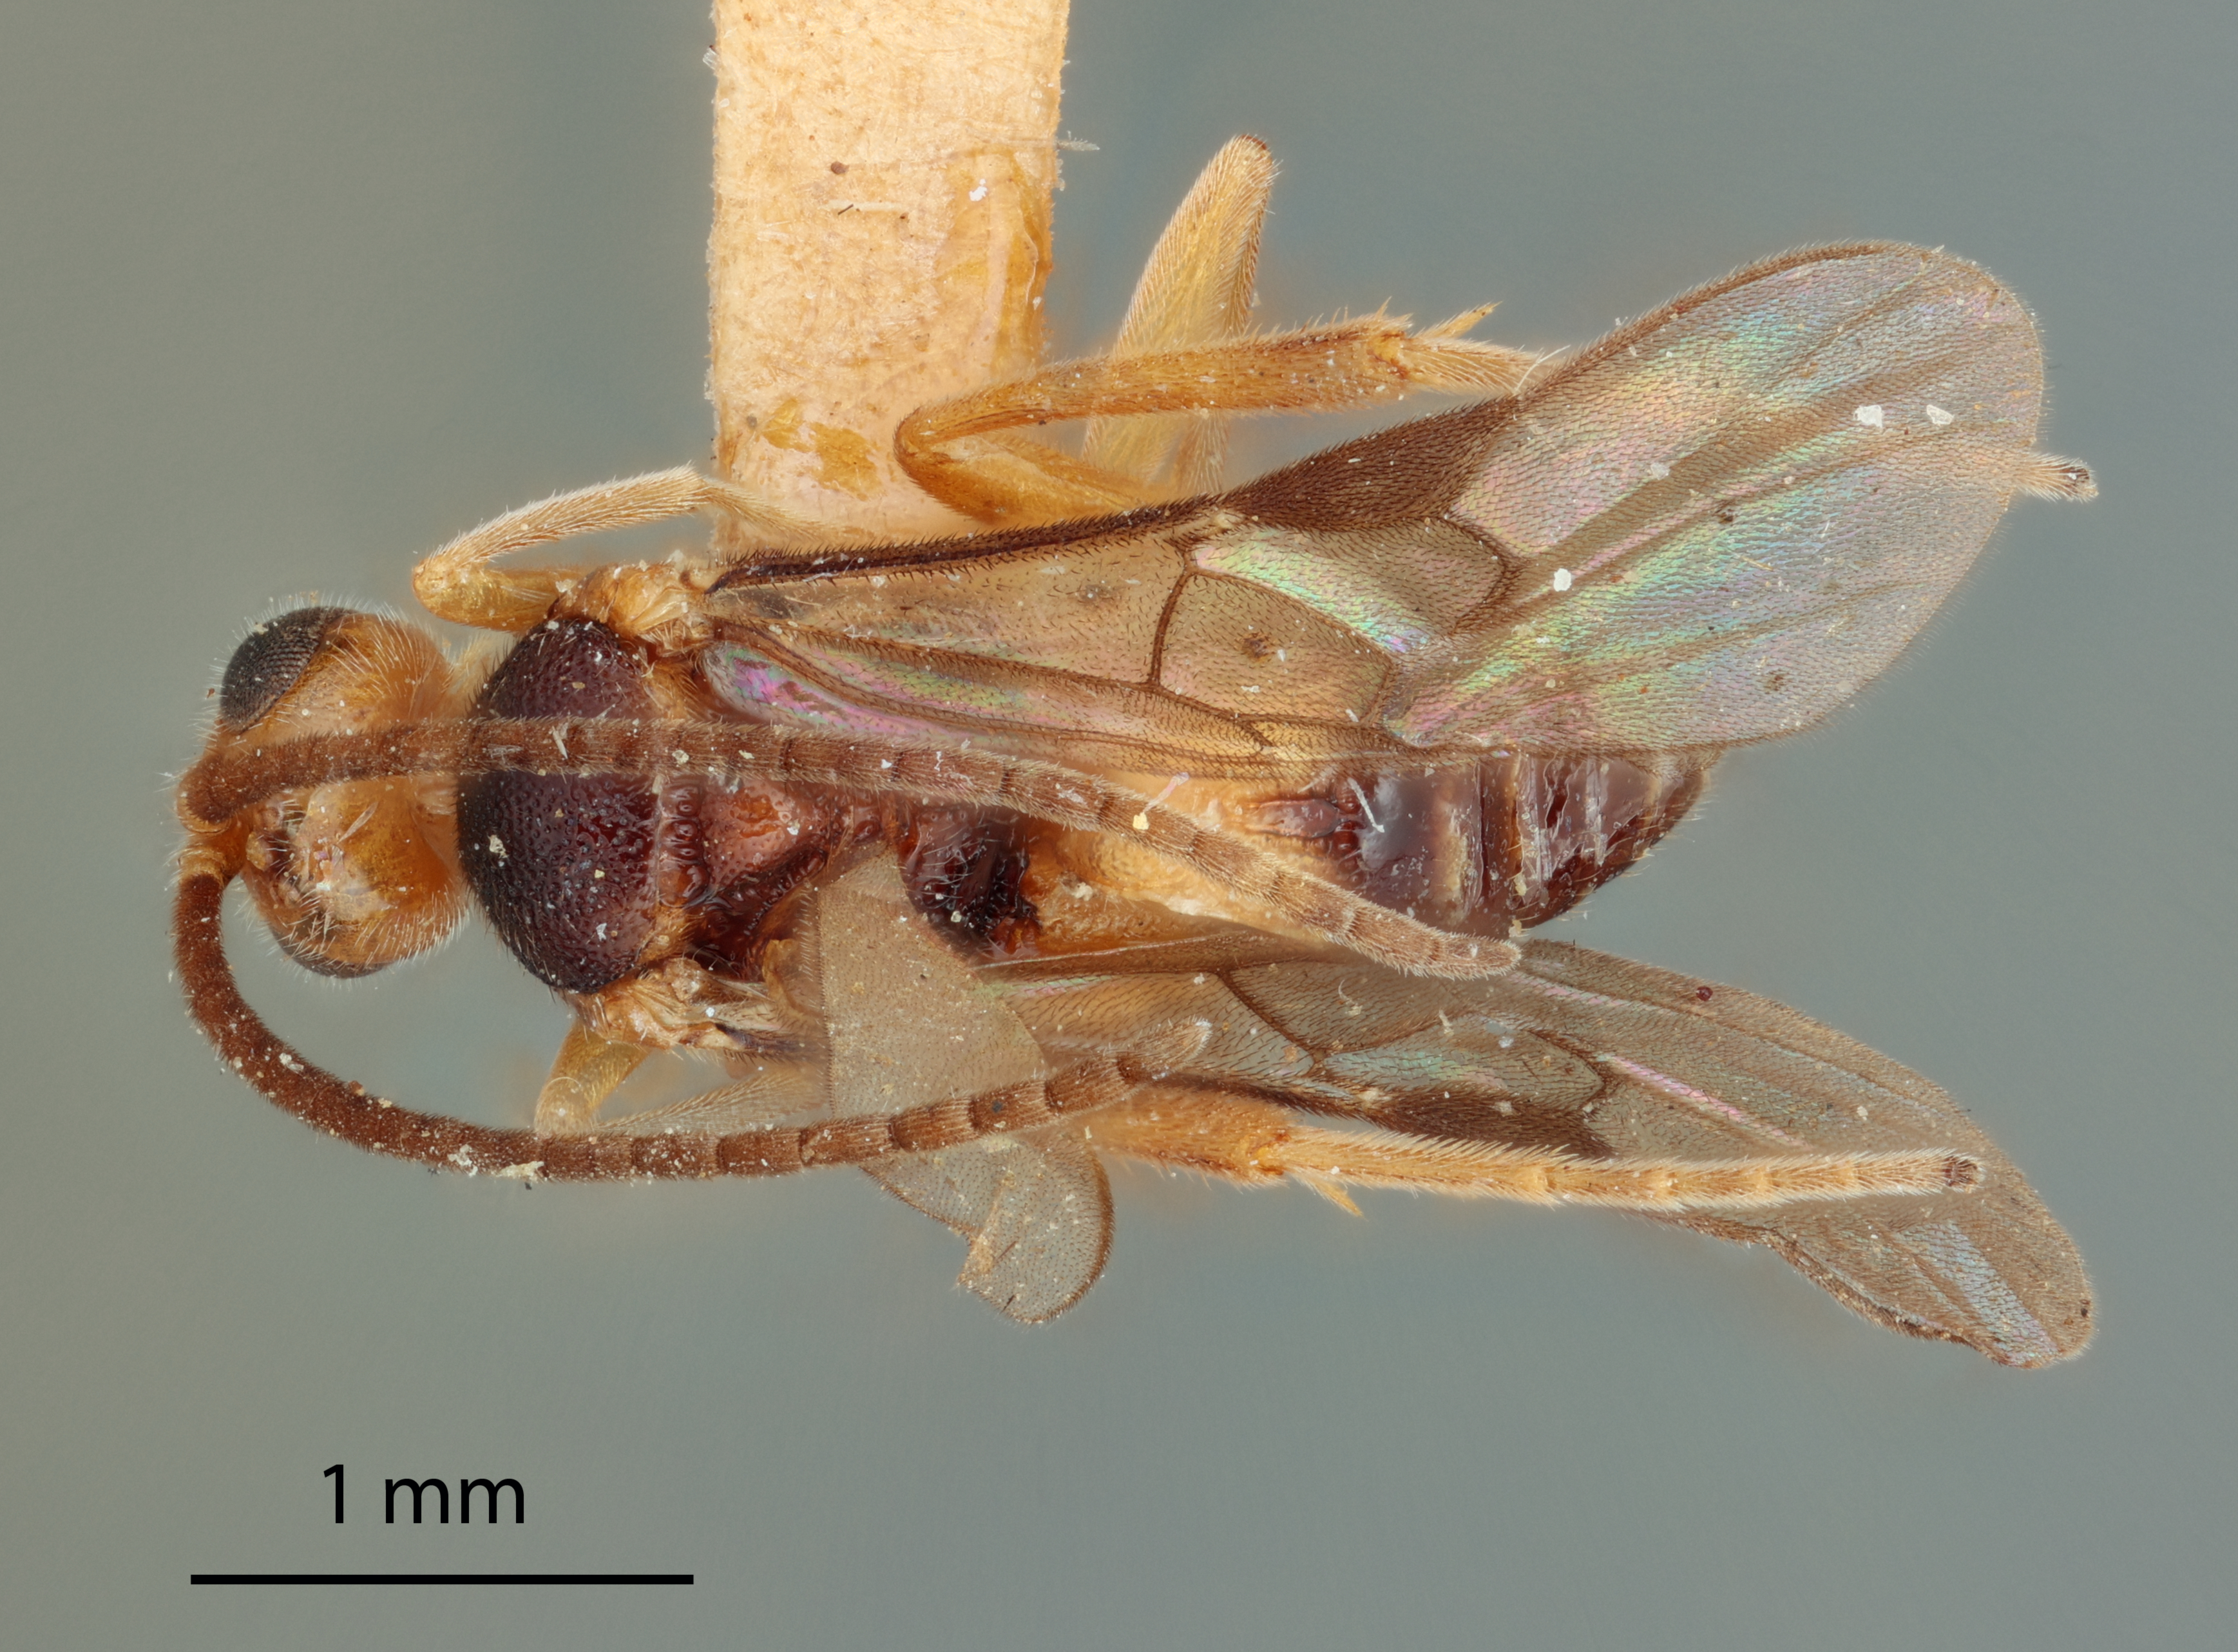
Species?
Protomicroplitis seriphus
